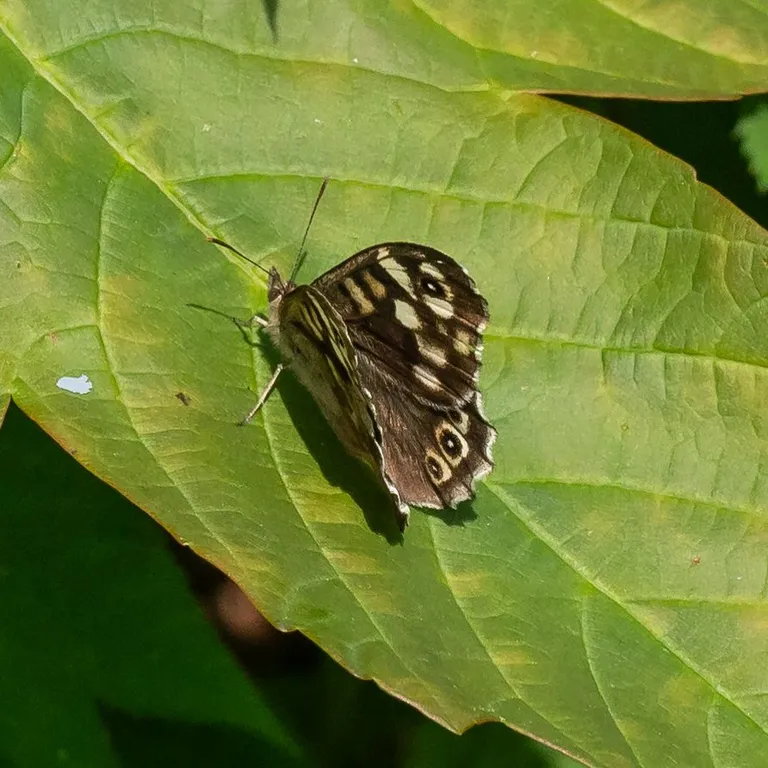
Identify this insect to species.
Pararge aegeria
